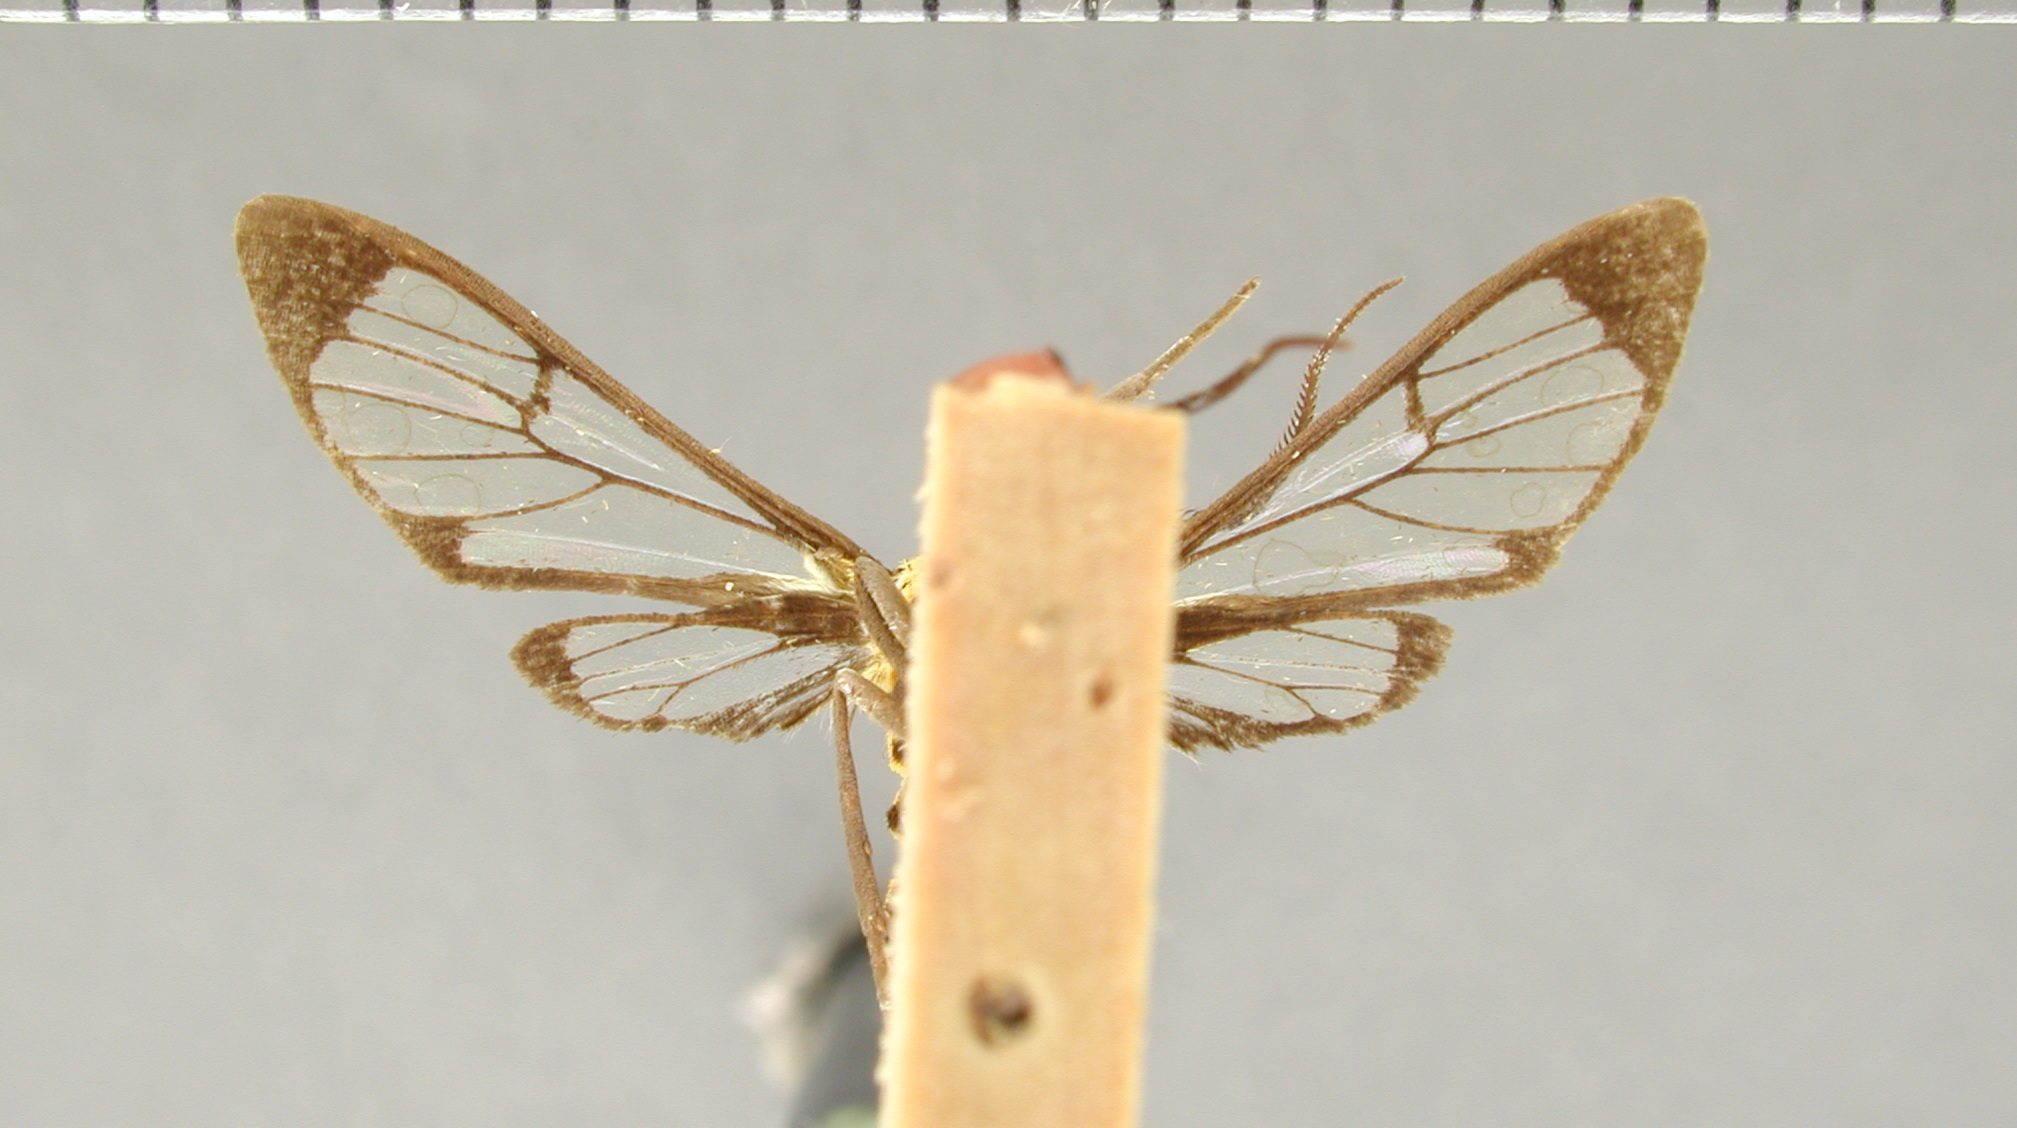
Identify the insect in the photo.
Loxophlebia leucothema
